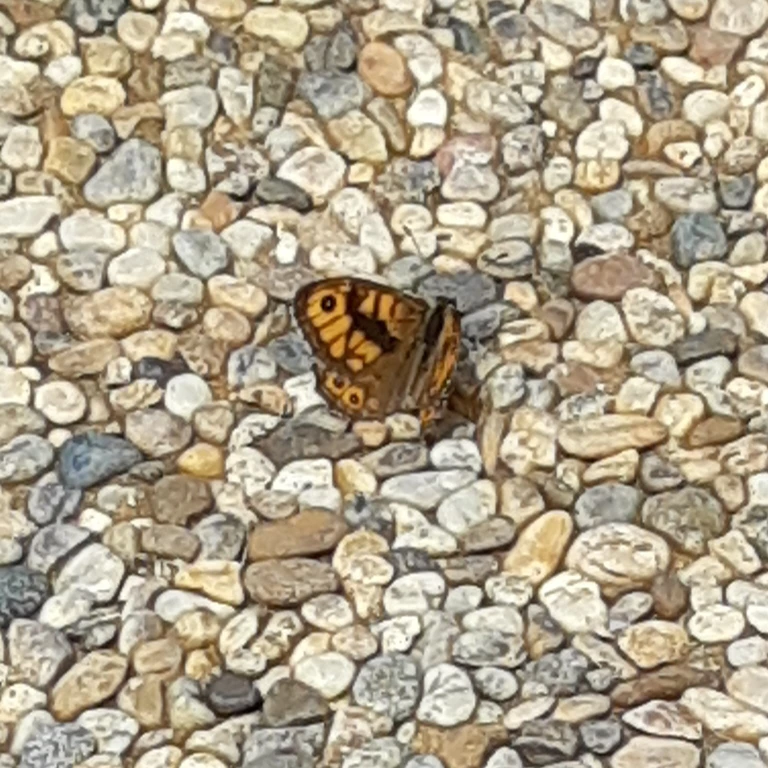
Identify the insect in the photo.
Lasiommata megera (also Pararge megera)
